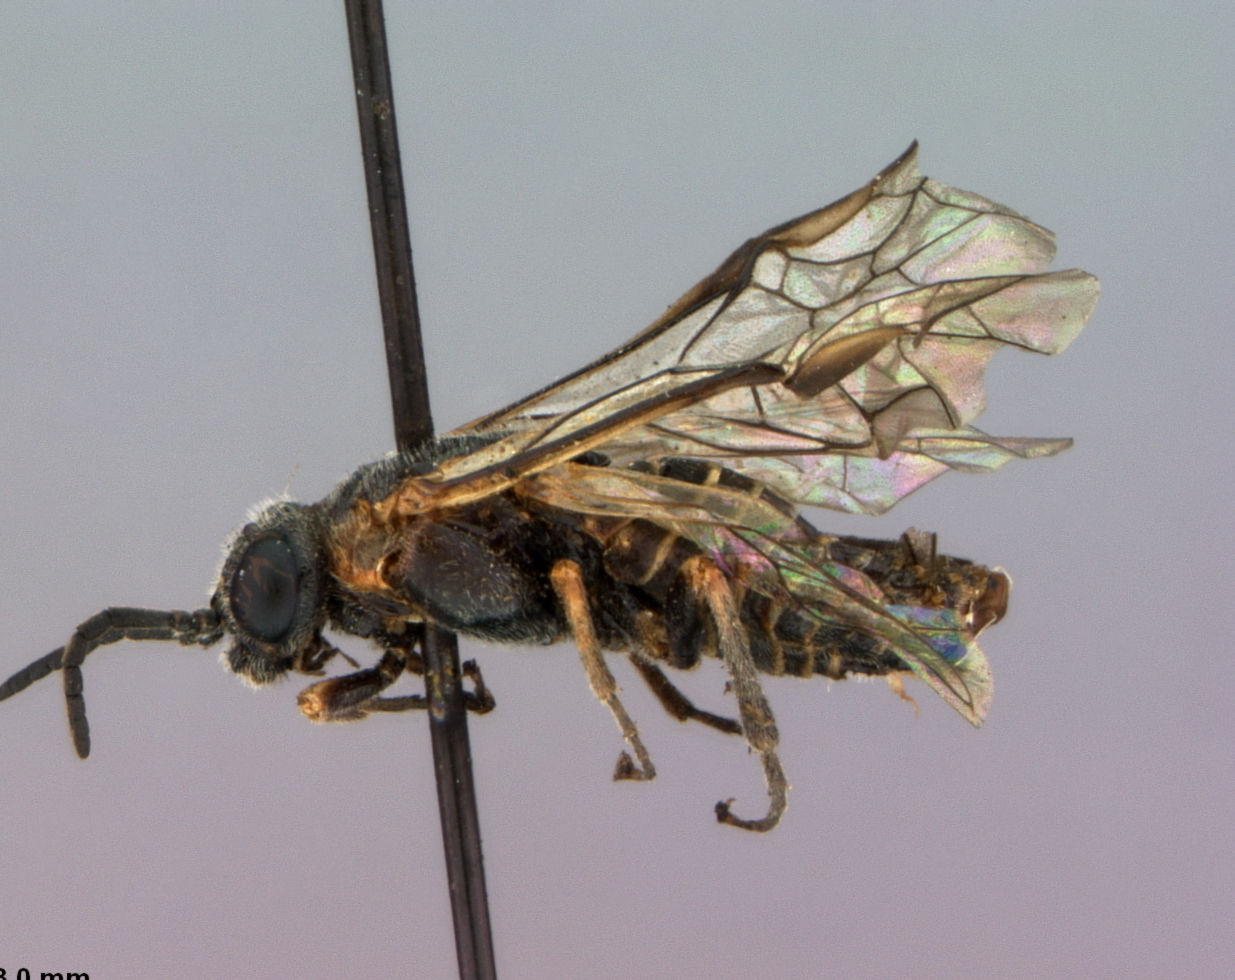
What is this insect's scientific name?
Tomostethus multicinctus
